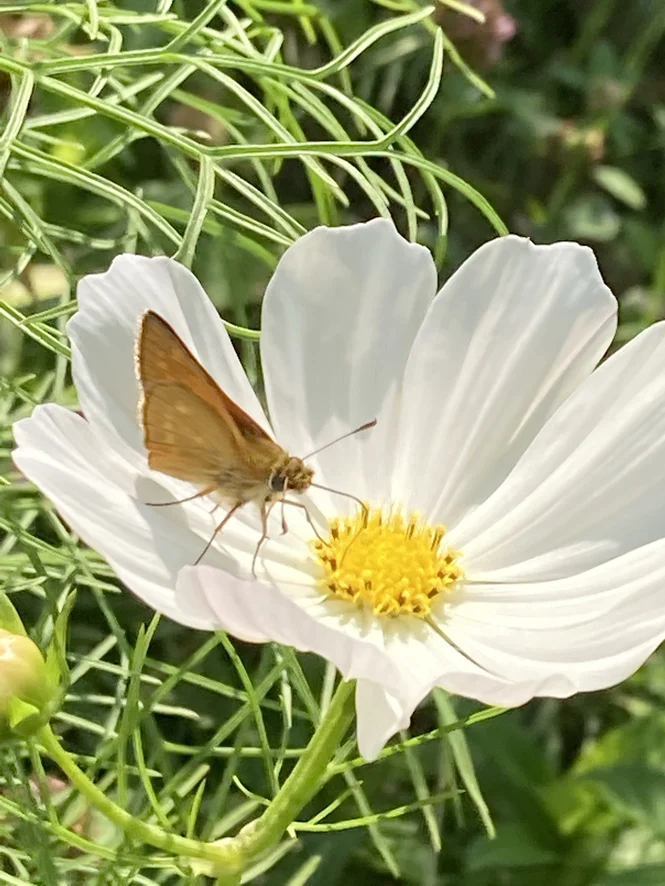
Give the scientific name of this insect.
Ochlodes sylvanus (also Ochlodes venata)
